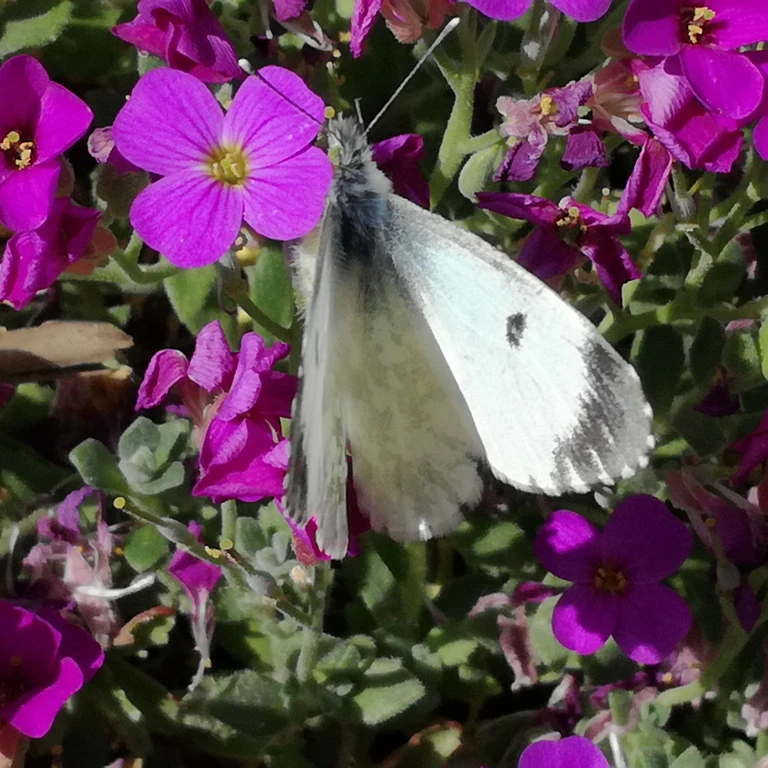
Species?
Anthocharis cardamines
